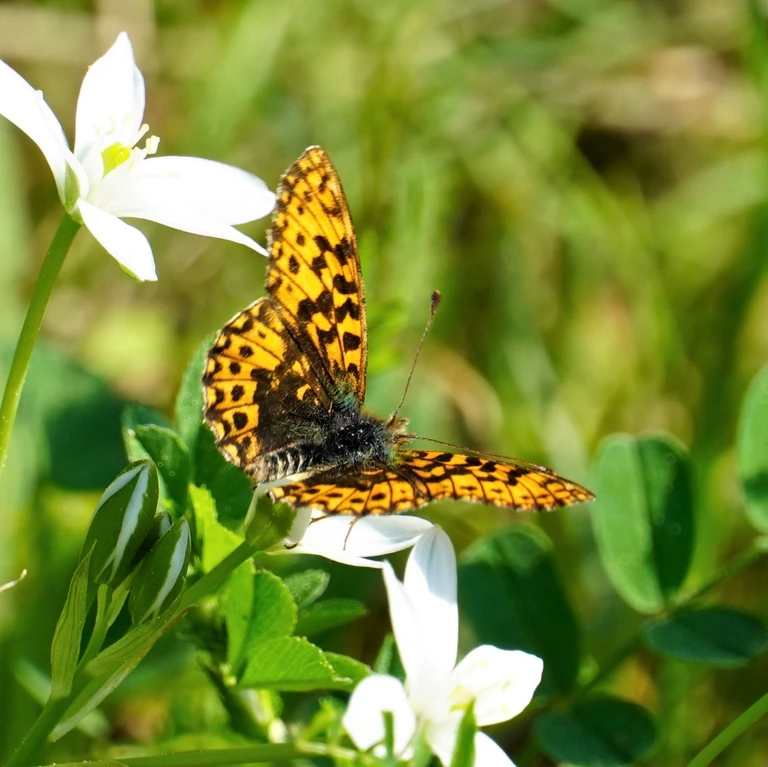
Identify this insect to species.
Boloria dia
